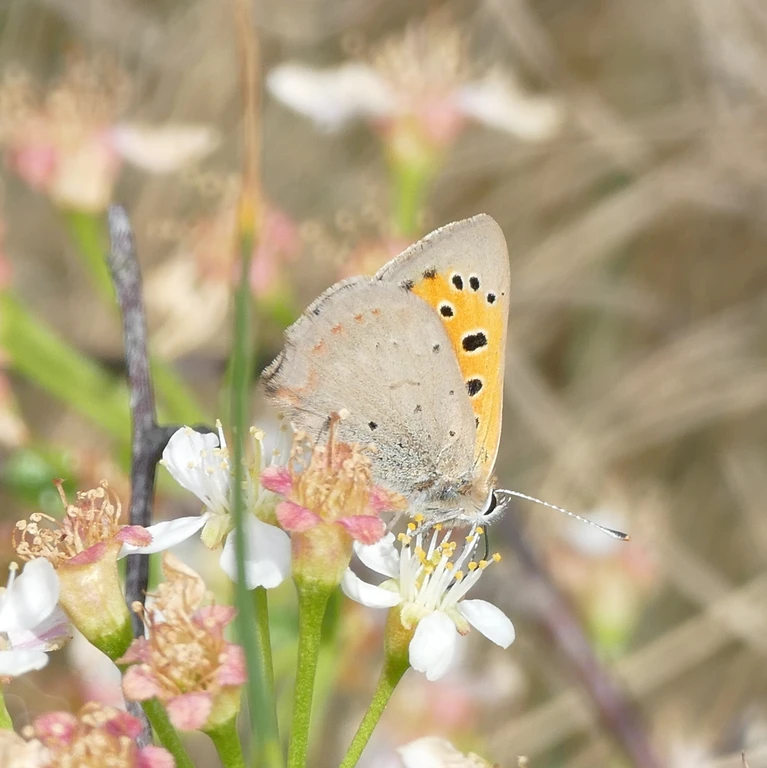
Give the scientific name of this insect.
Lycaena phlaeas
